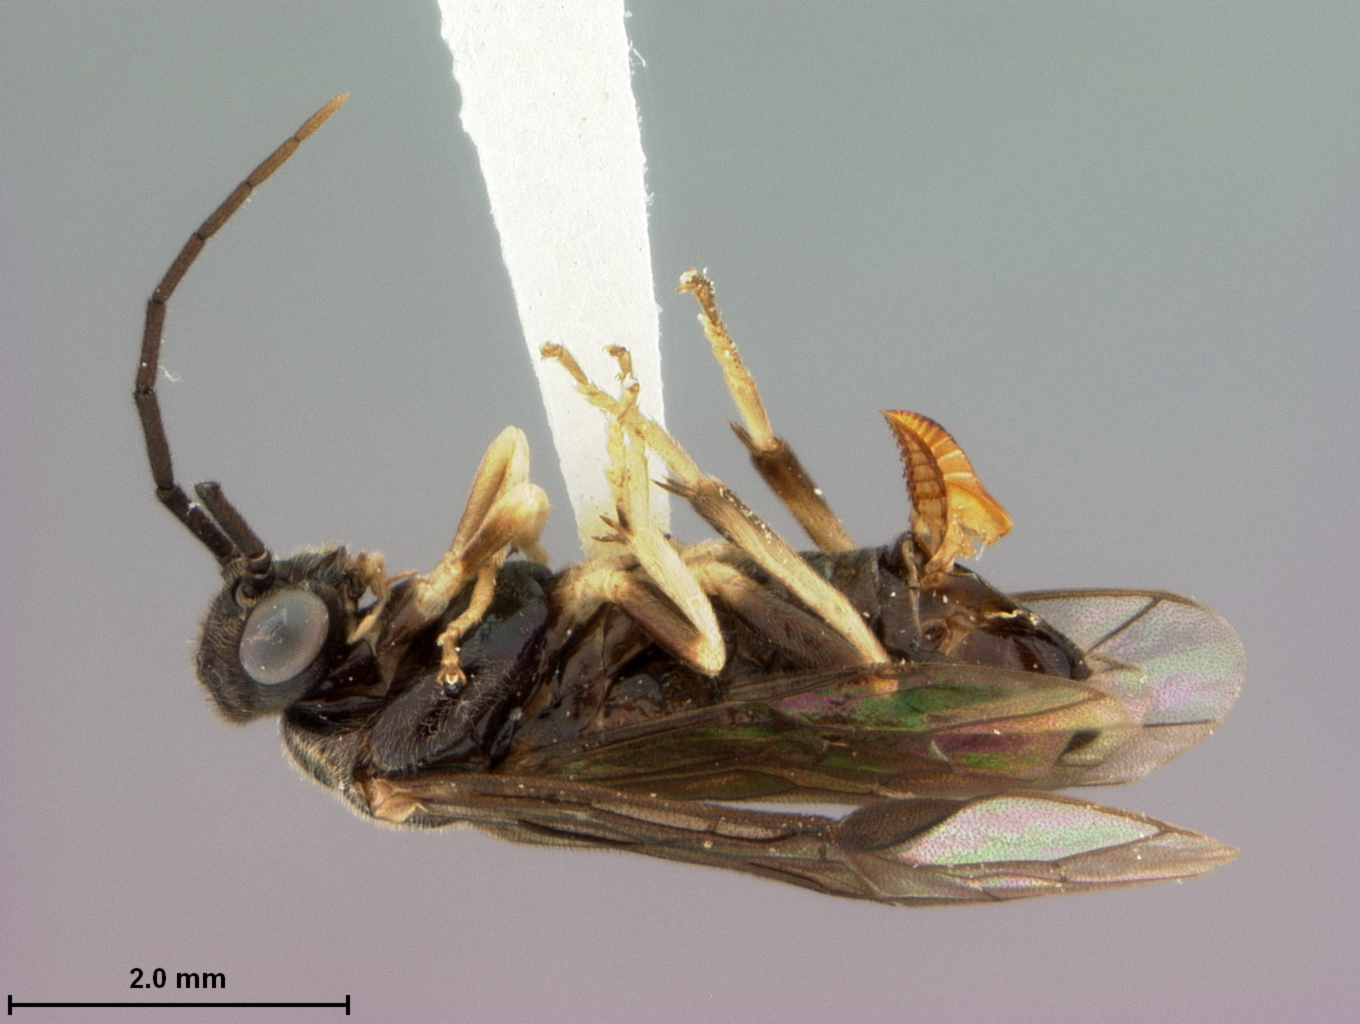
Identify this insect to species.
Priophorus pruni
